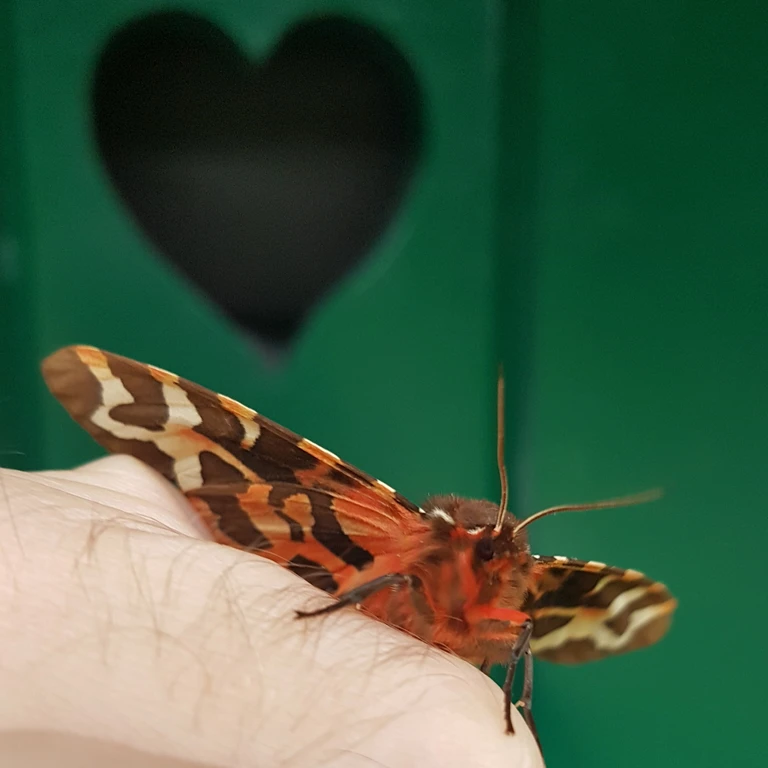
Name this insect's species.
Arctia caja
